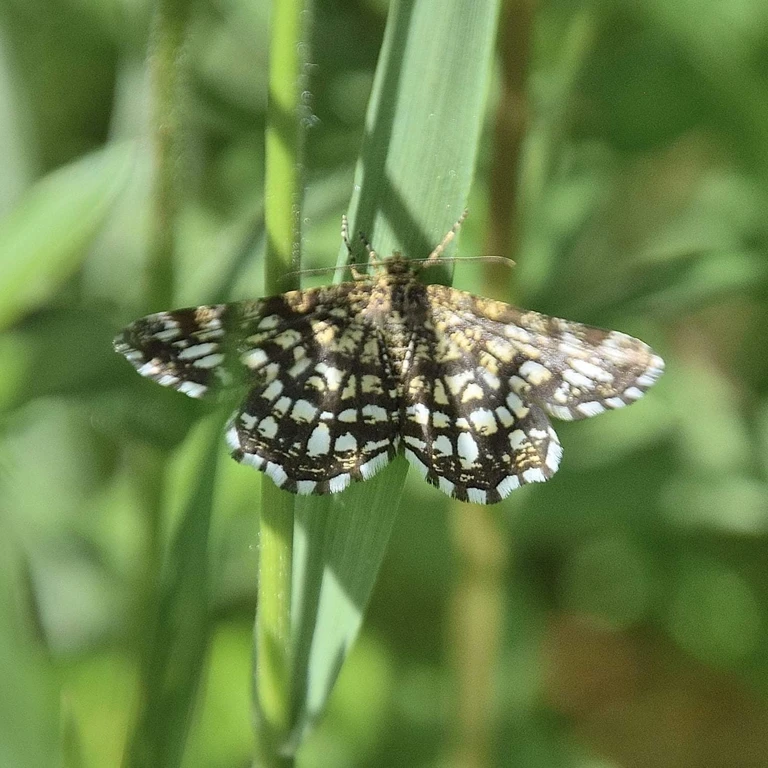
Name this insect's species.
Chiasmia clathrata
